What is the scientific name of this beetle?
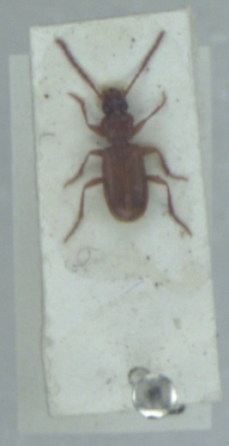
Trechoblemus micros
